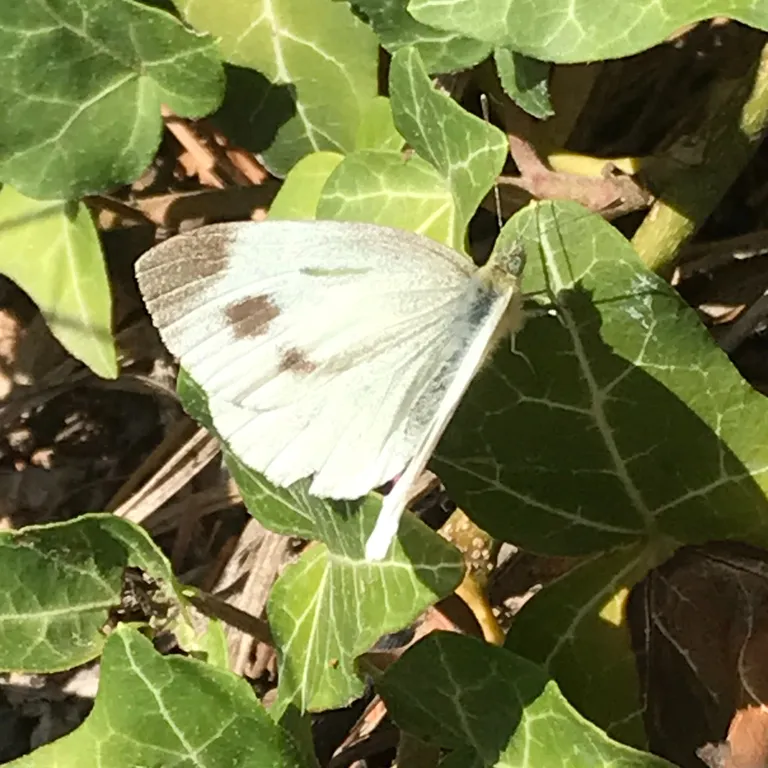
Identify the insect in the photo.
Pieris mannii
